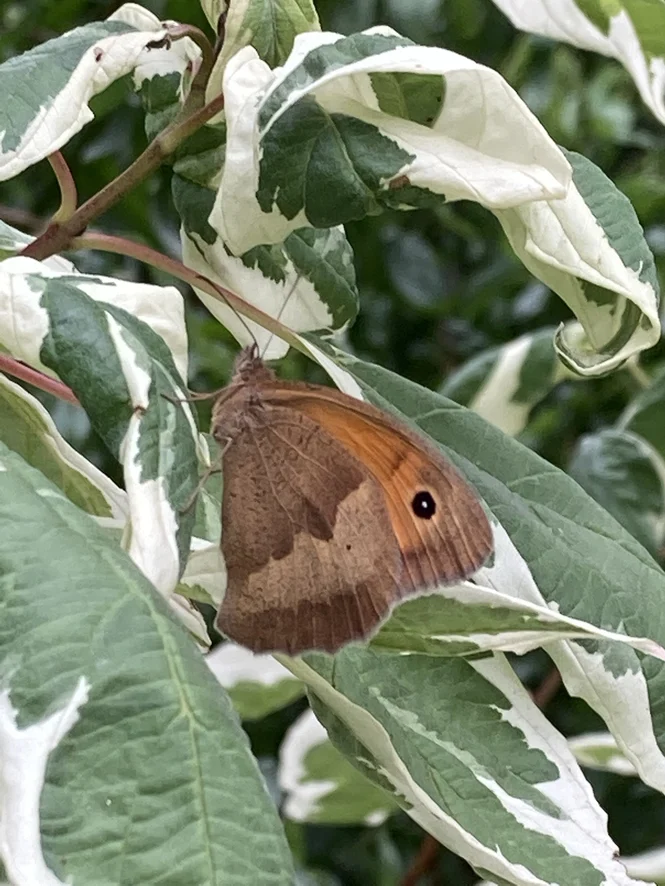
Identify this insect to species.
Maniola jurtina
